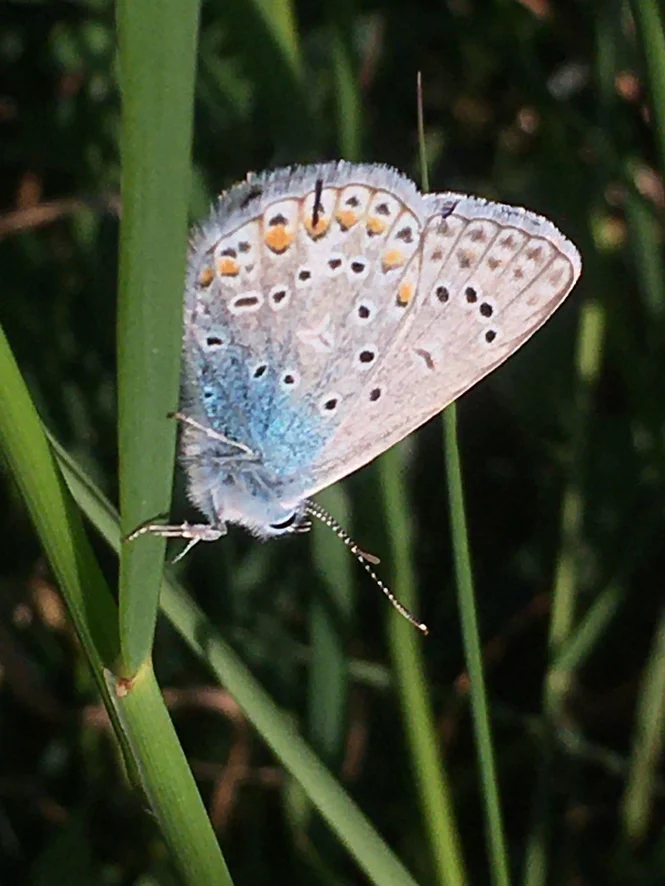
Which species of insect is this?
Polyommatus icarus
